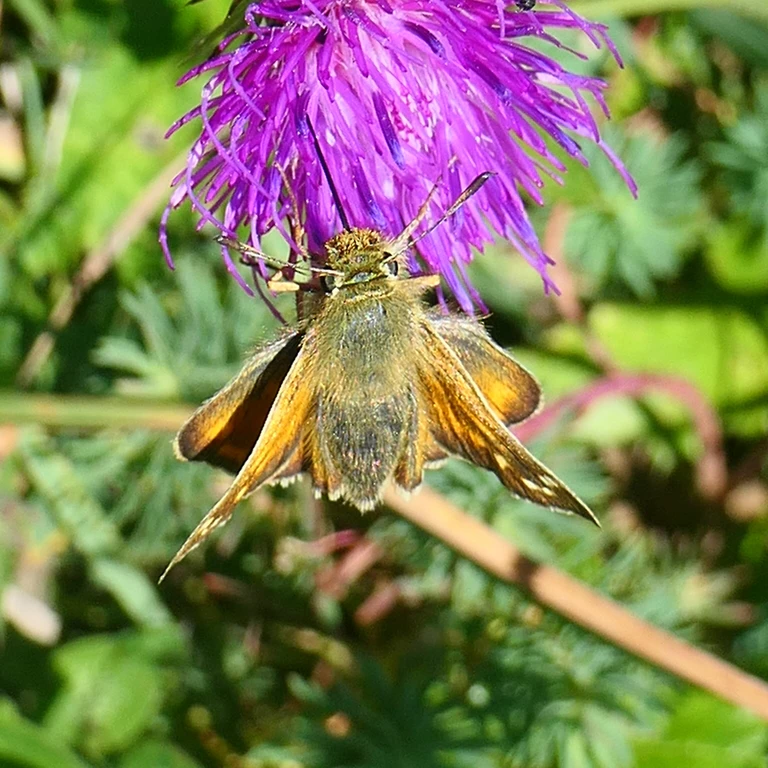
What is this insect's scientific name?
Hesperia comma
